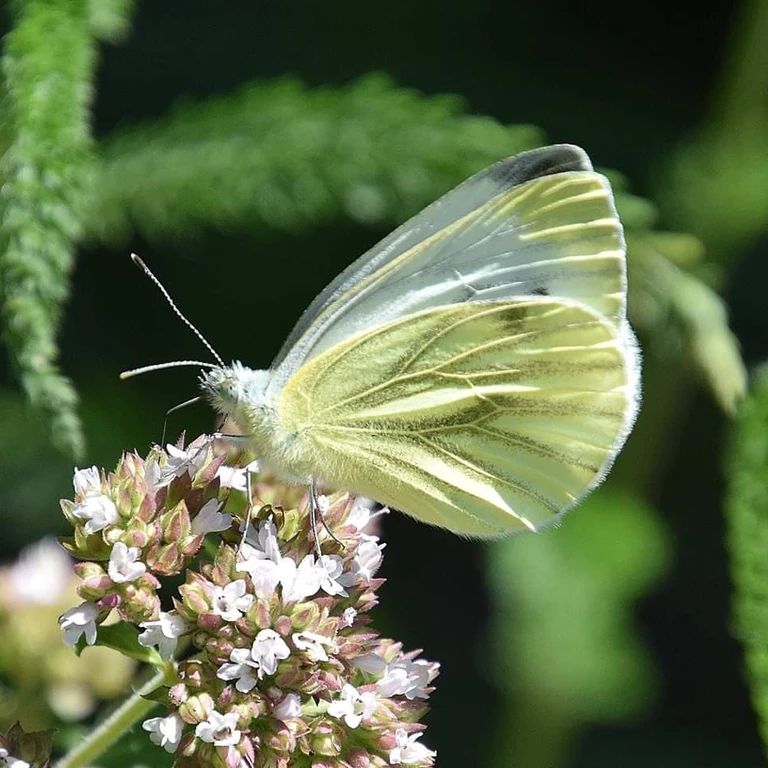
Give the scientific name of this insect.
Pieris napi
